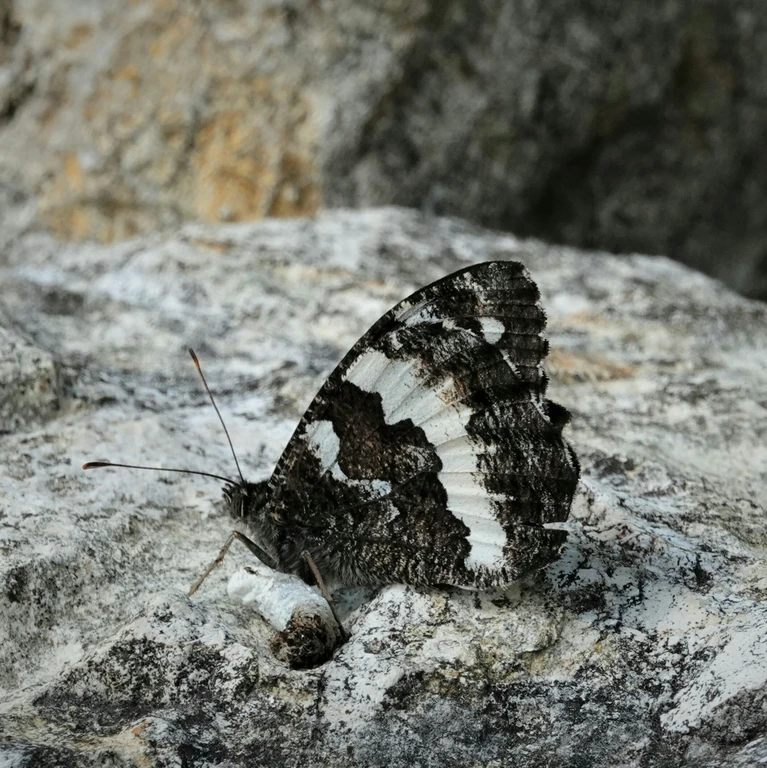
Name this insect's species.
Brintesia circe
